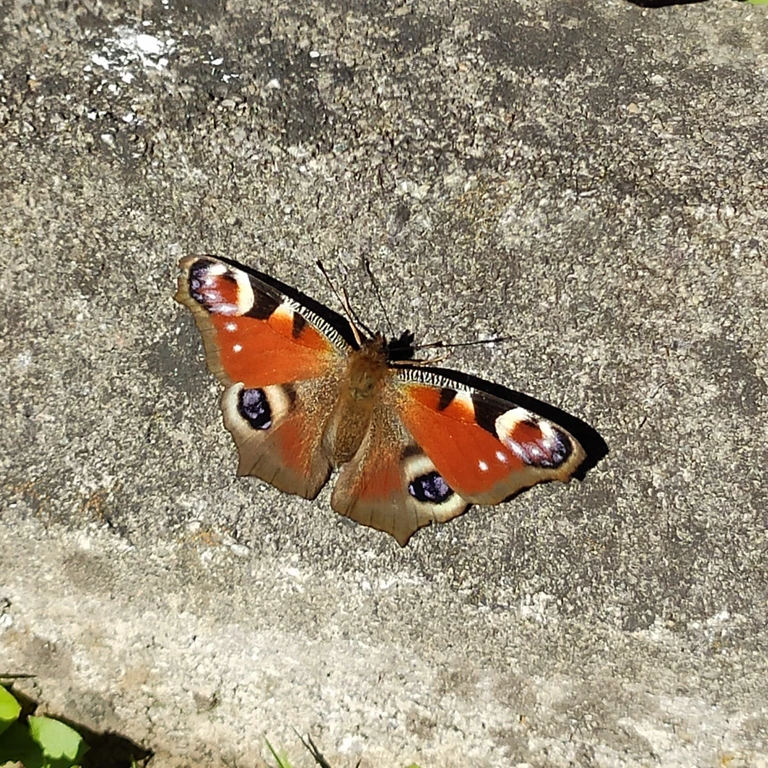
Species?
Aglais io
